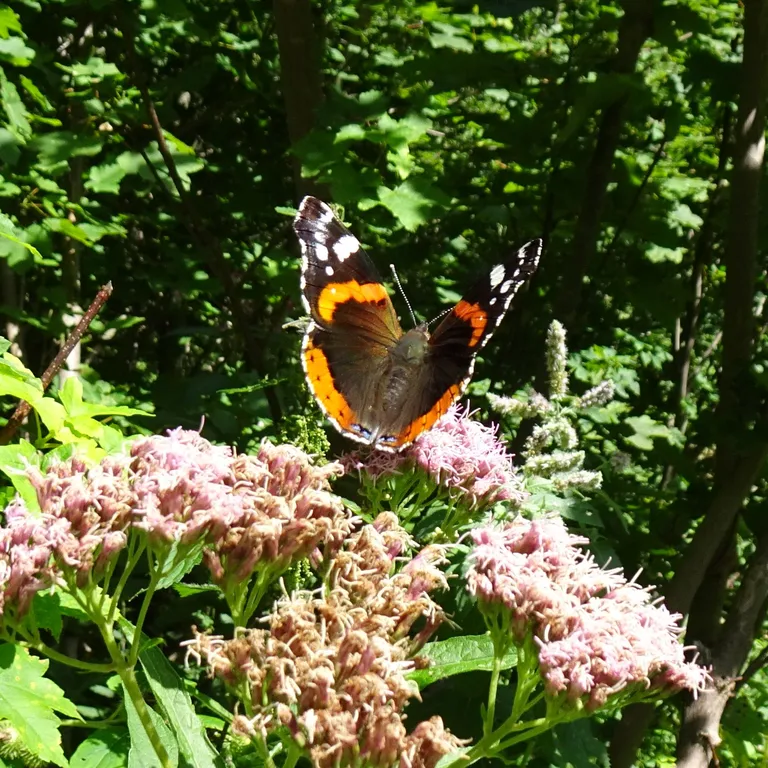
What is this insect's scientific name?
Vanessa atalanta
